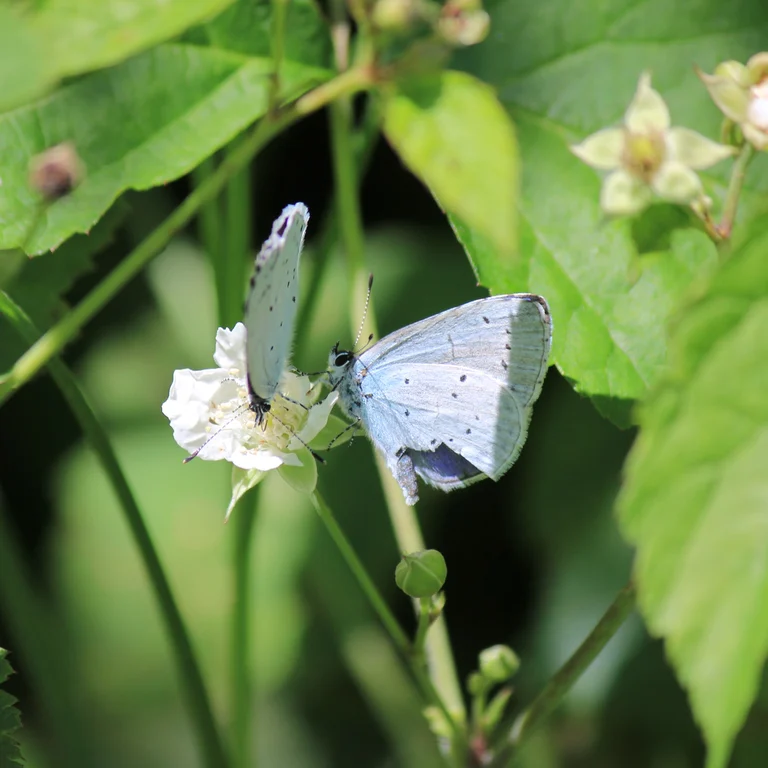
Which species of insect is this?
Celastrina argiolus
